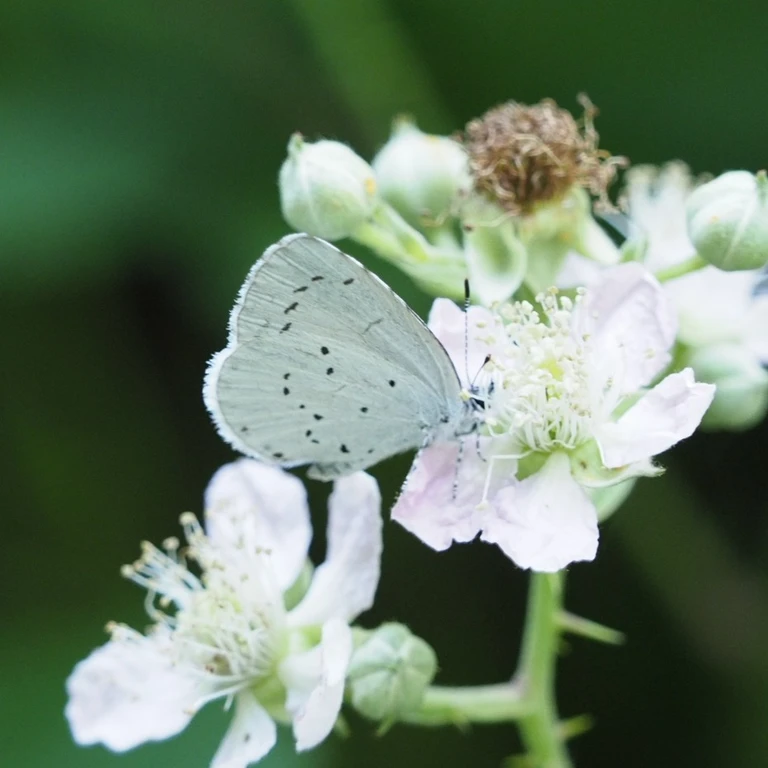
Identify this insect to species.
Celastrina argiolus
